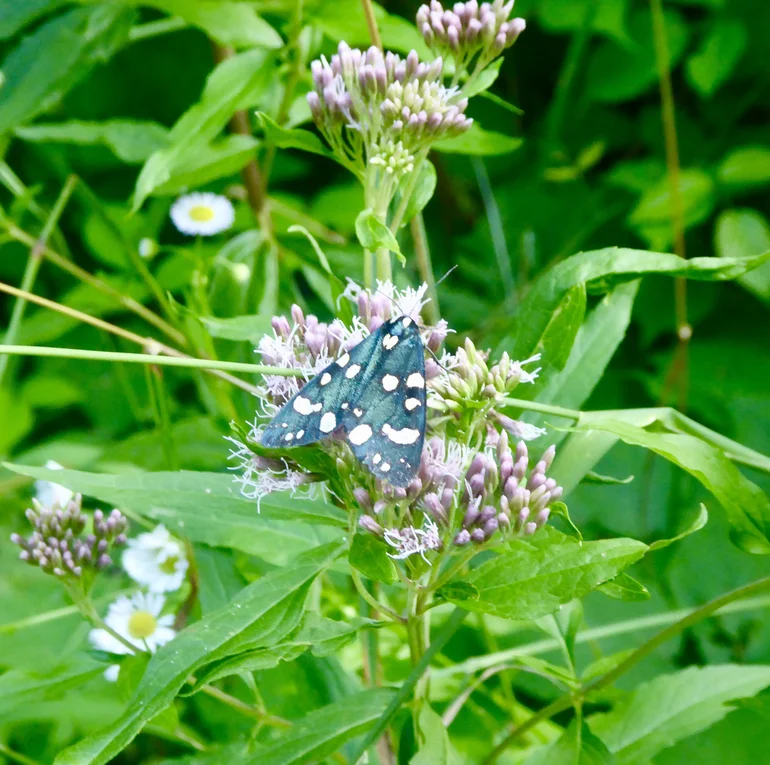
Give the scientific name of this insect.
Callimorpha dominula
